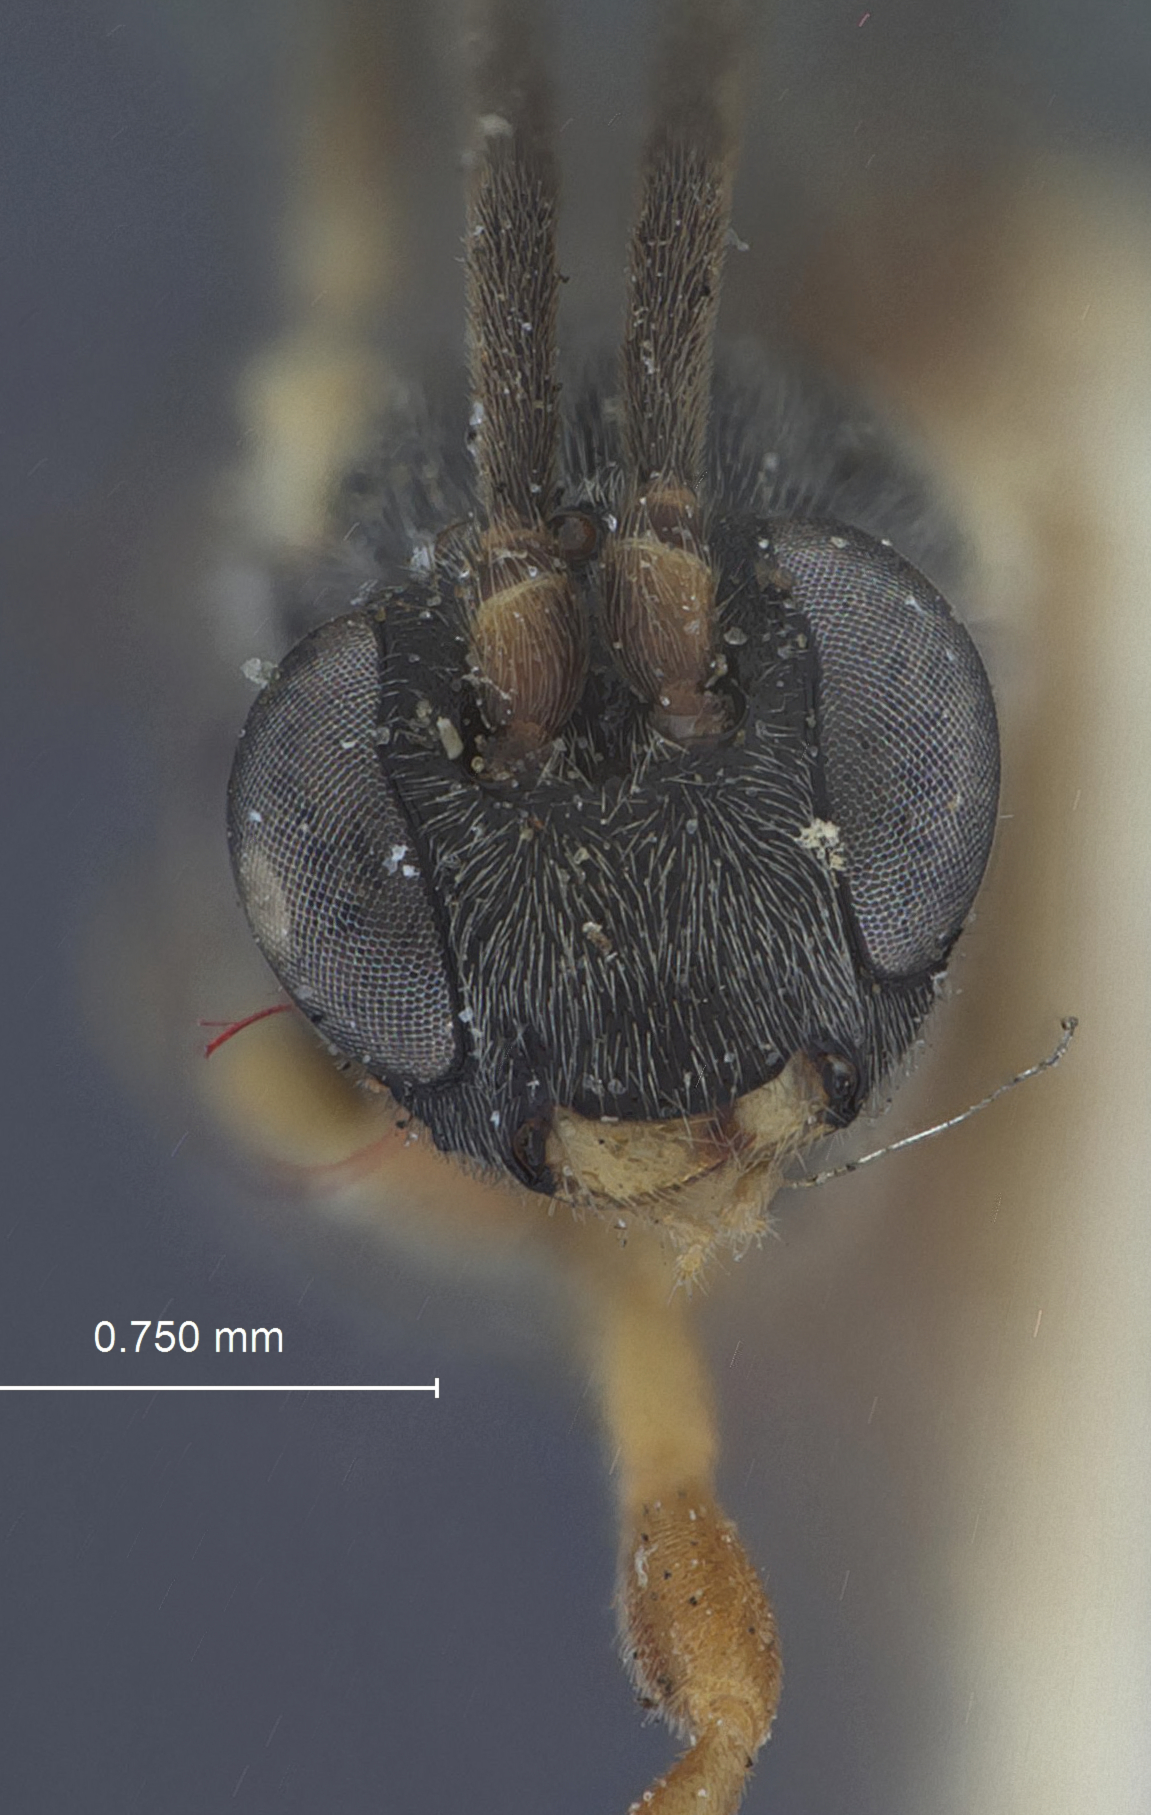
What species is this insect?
Campoplex openangorum
